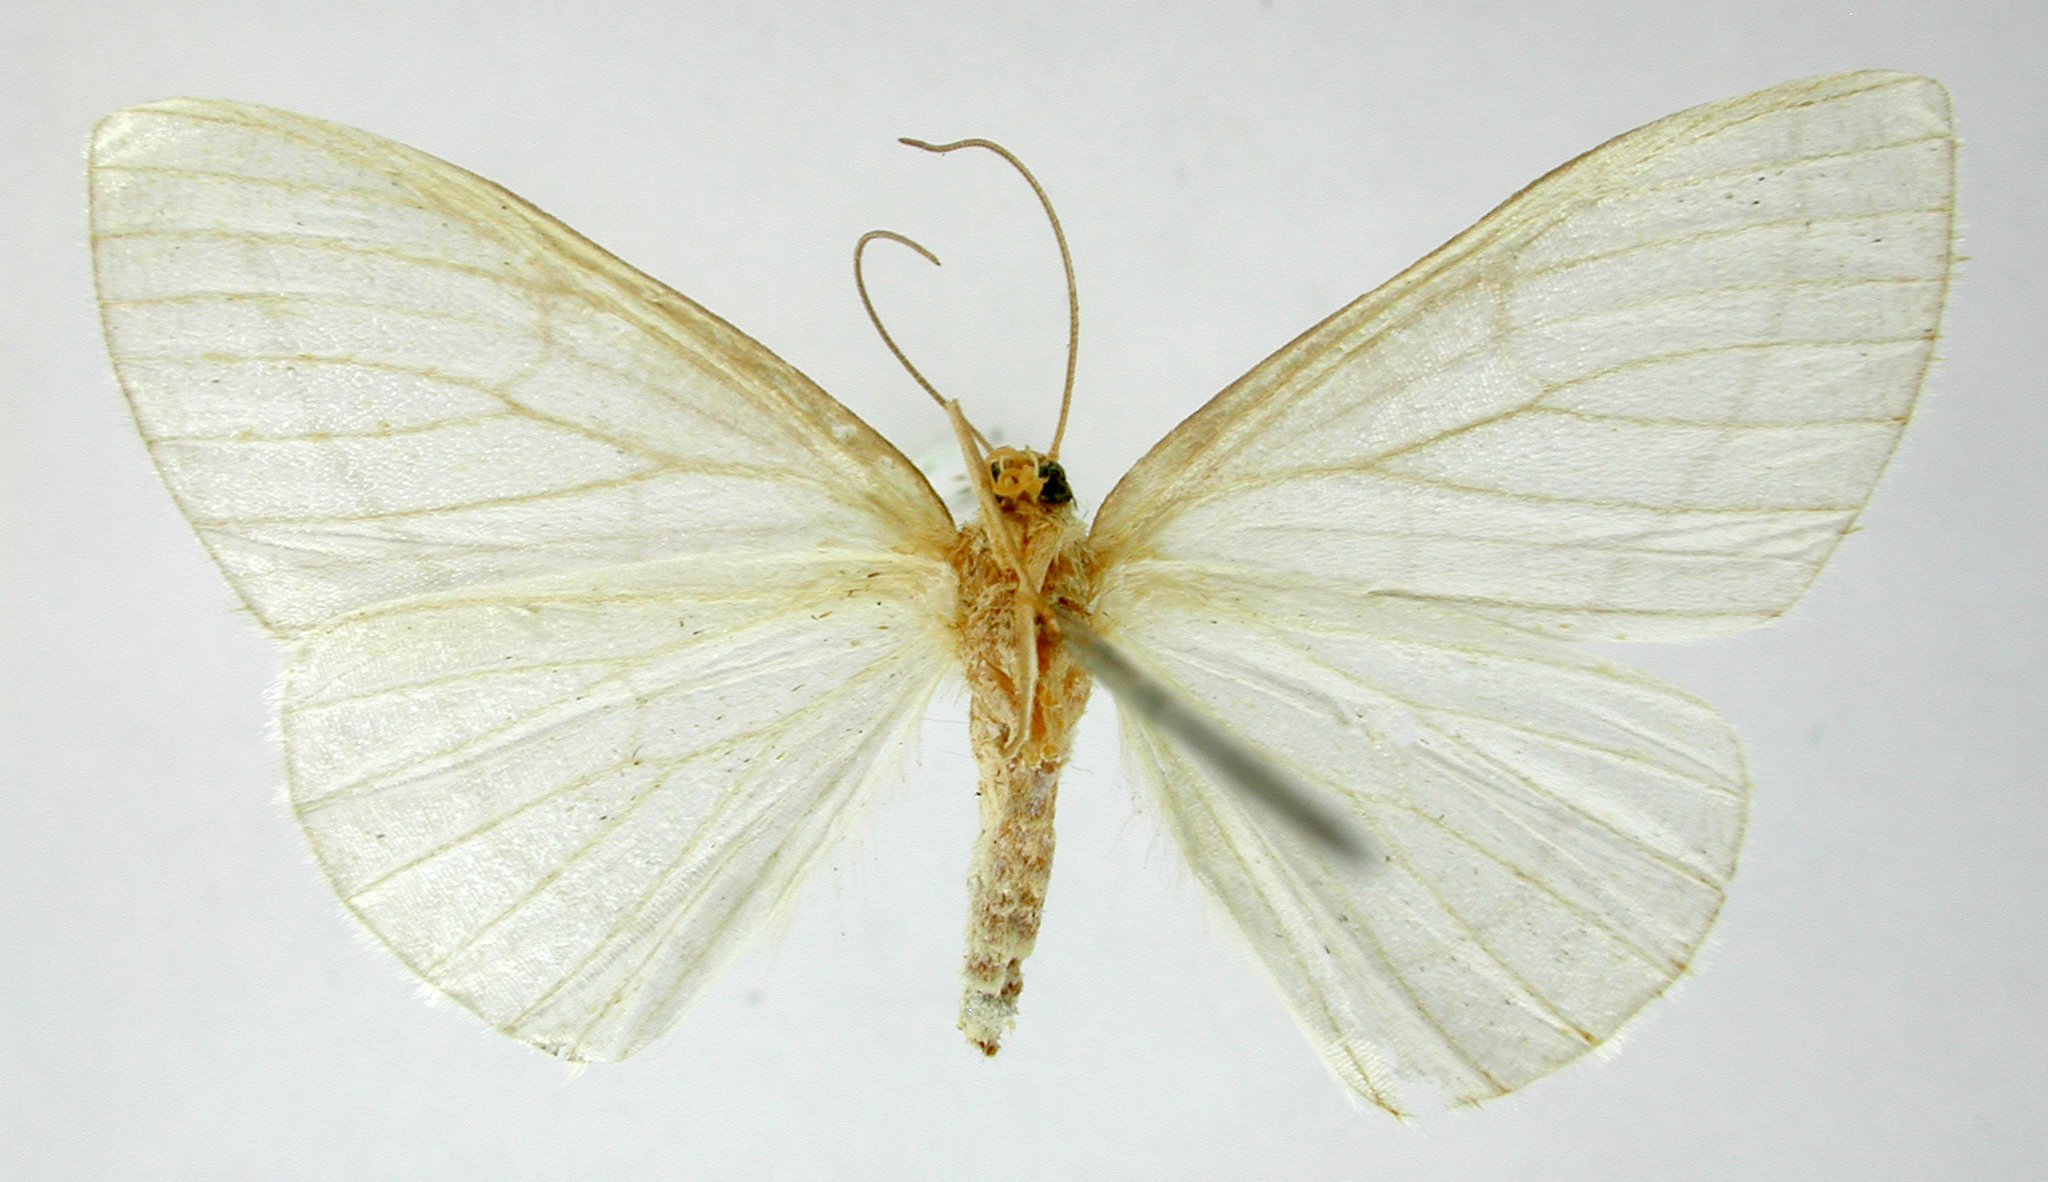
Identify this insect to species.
Leuculopsis approximans
